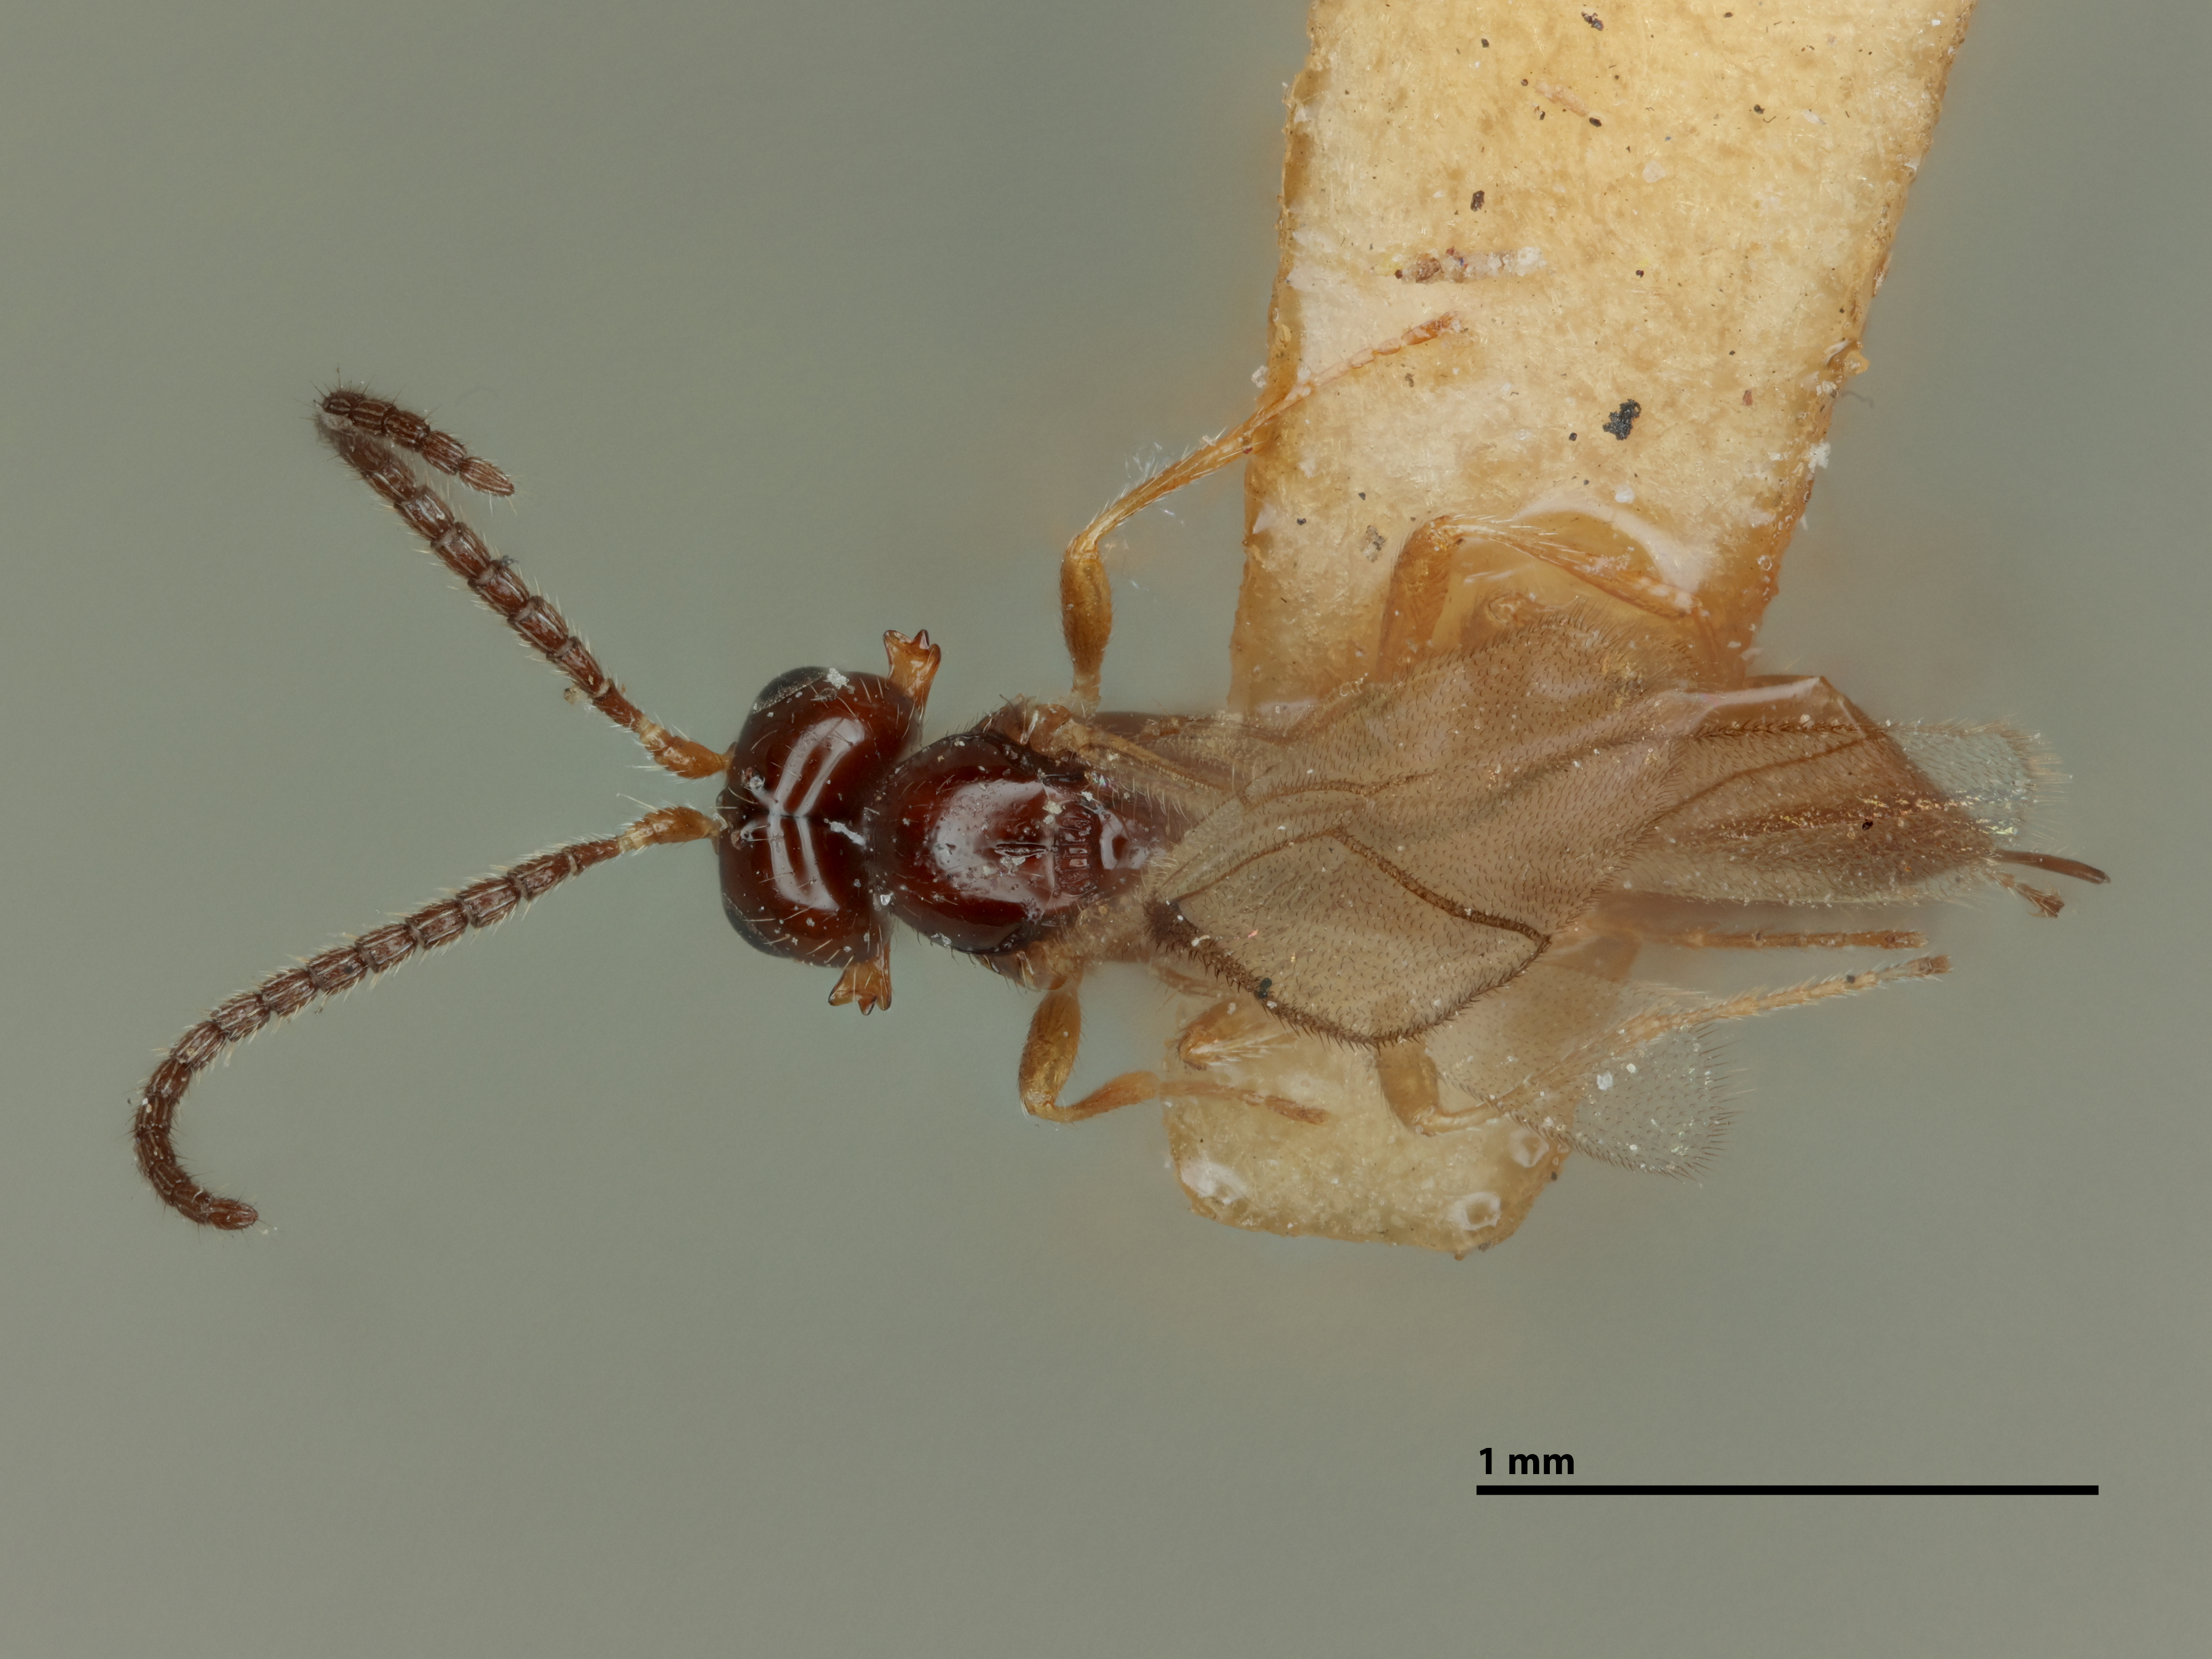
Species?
Synaldis numerosa
